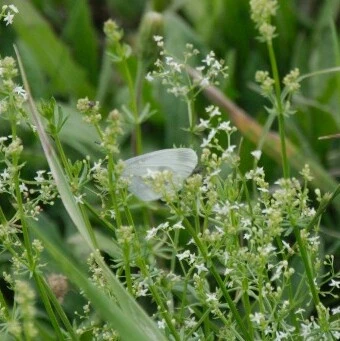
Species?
Leptidea sinapis/juvernica
